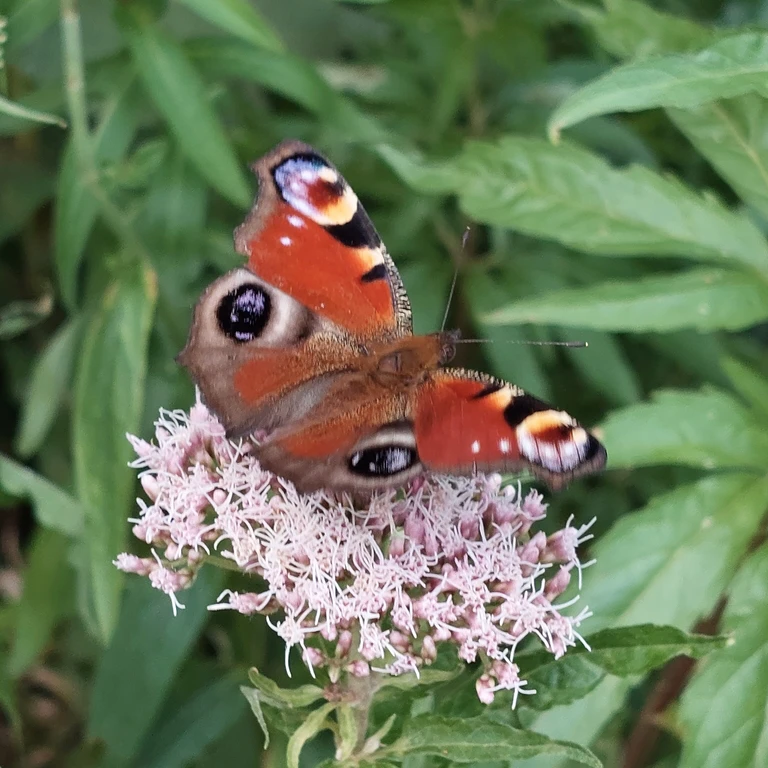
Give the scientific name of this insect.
Aglais io
